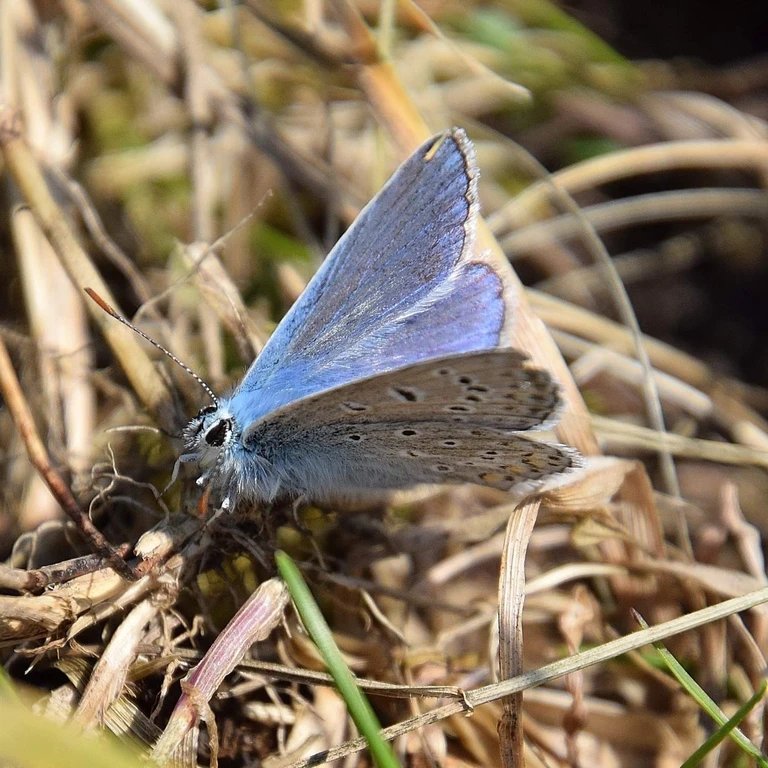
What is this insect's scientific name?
Polyommatus icarus
